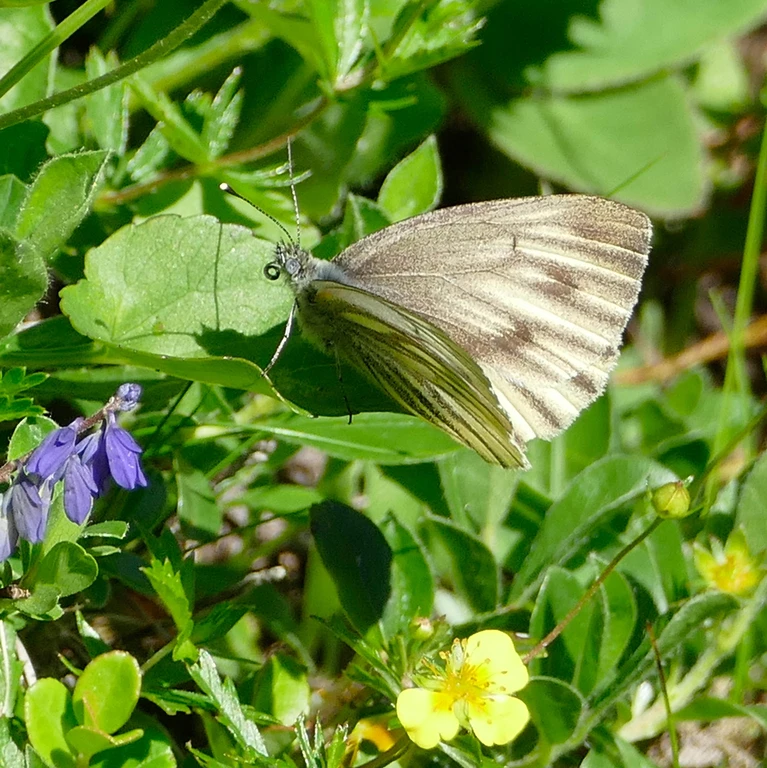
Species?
Pieris bryoniae
